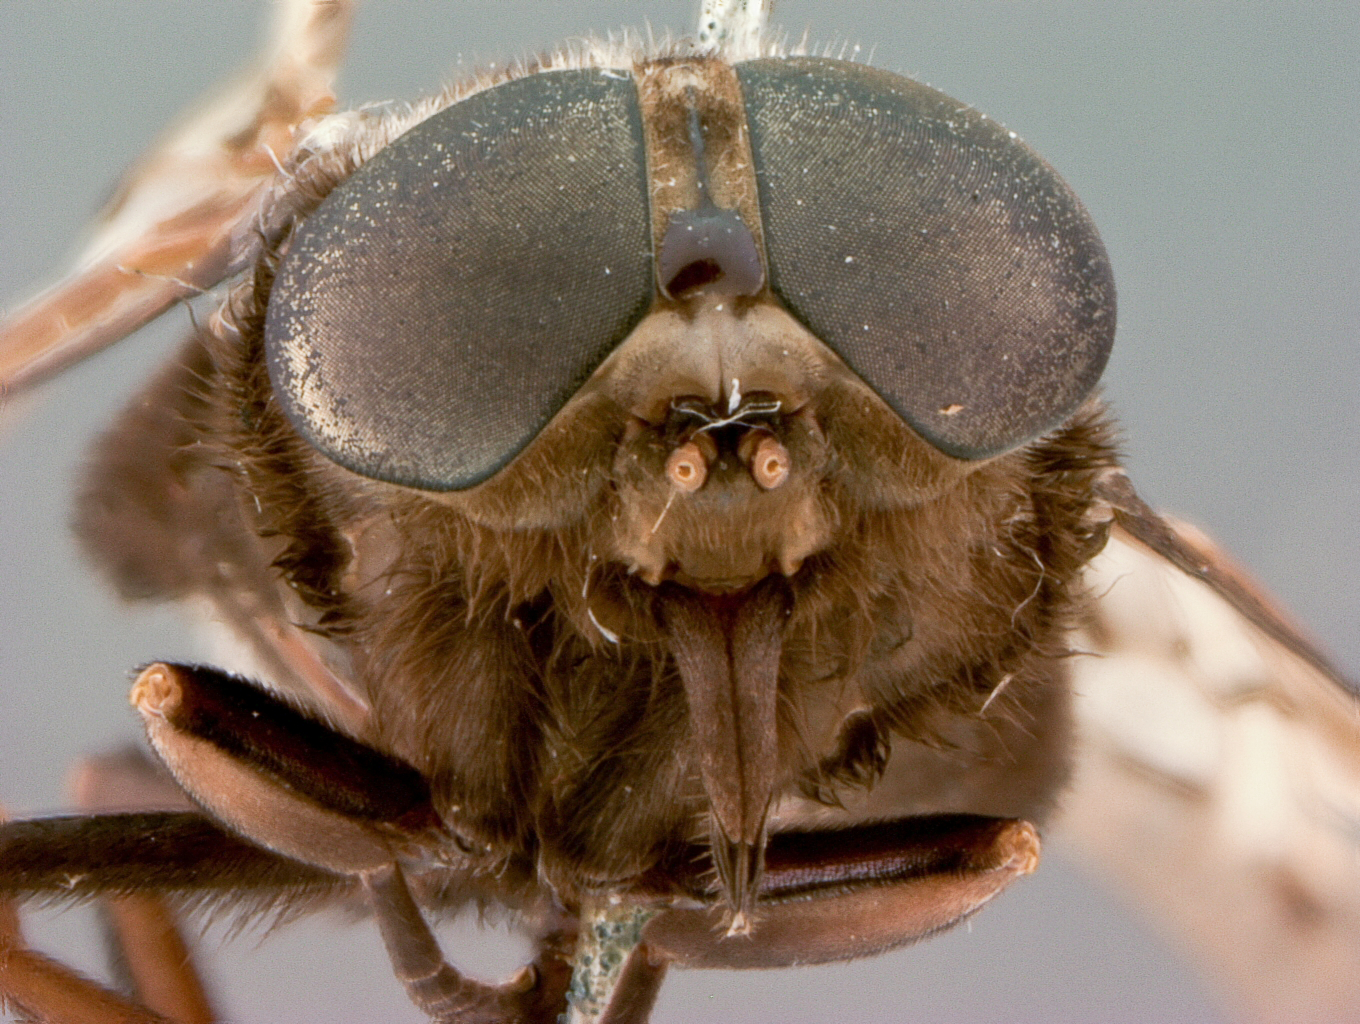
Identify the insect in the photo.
Dicladocera finitima (also Agkistrocerus finitimus)
